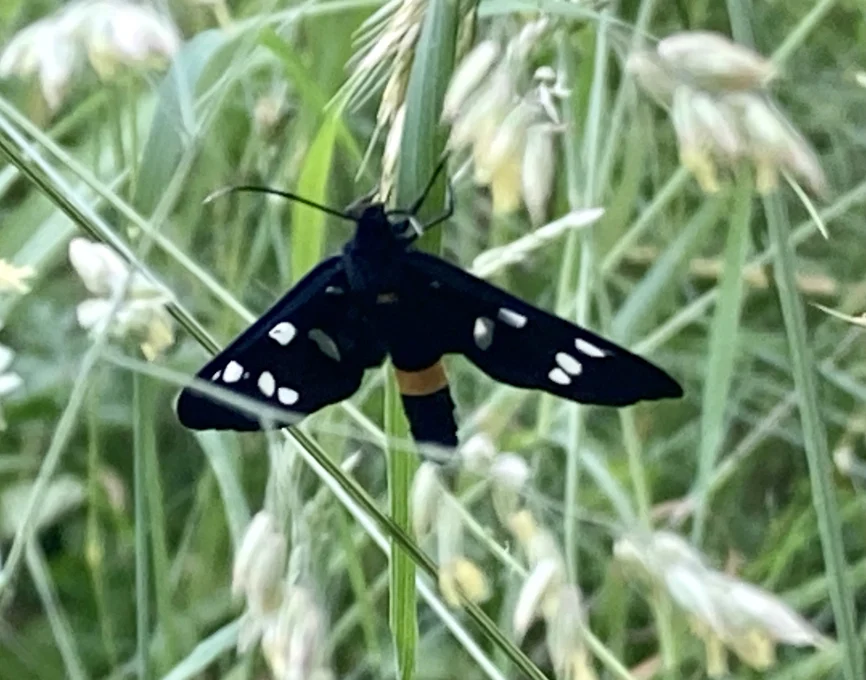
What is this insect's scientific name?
Amata phegea
